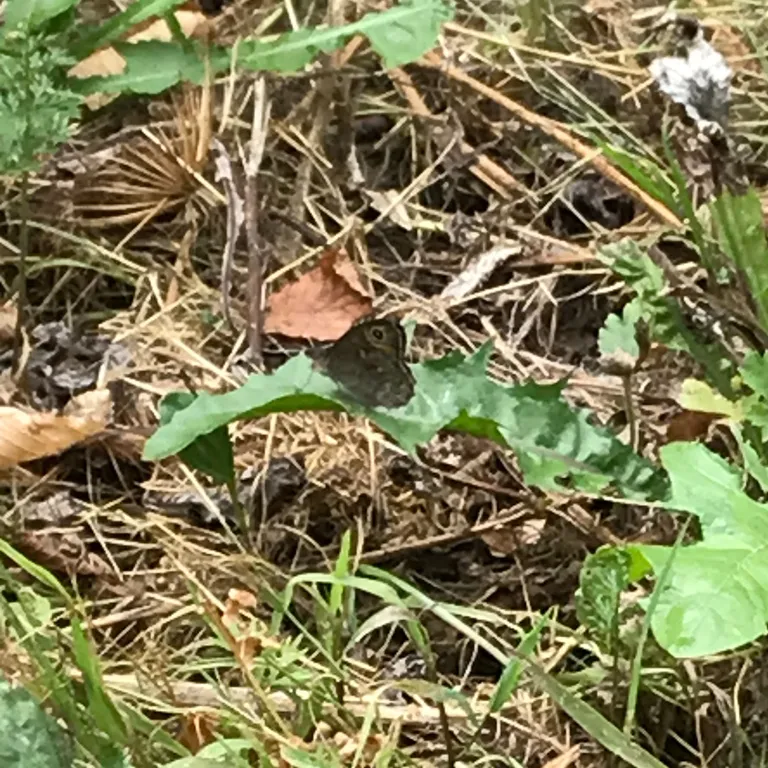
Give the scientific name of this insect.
Lasiommata maera (also Pararge maera)
